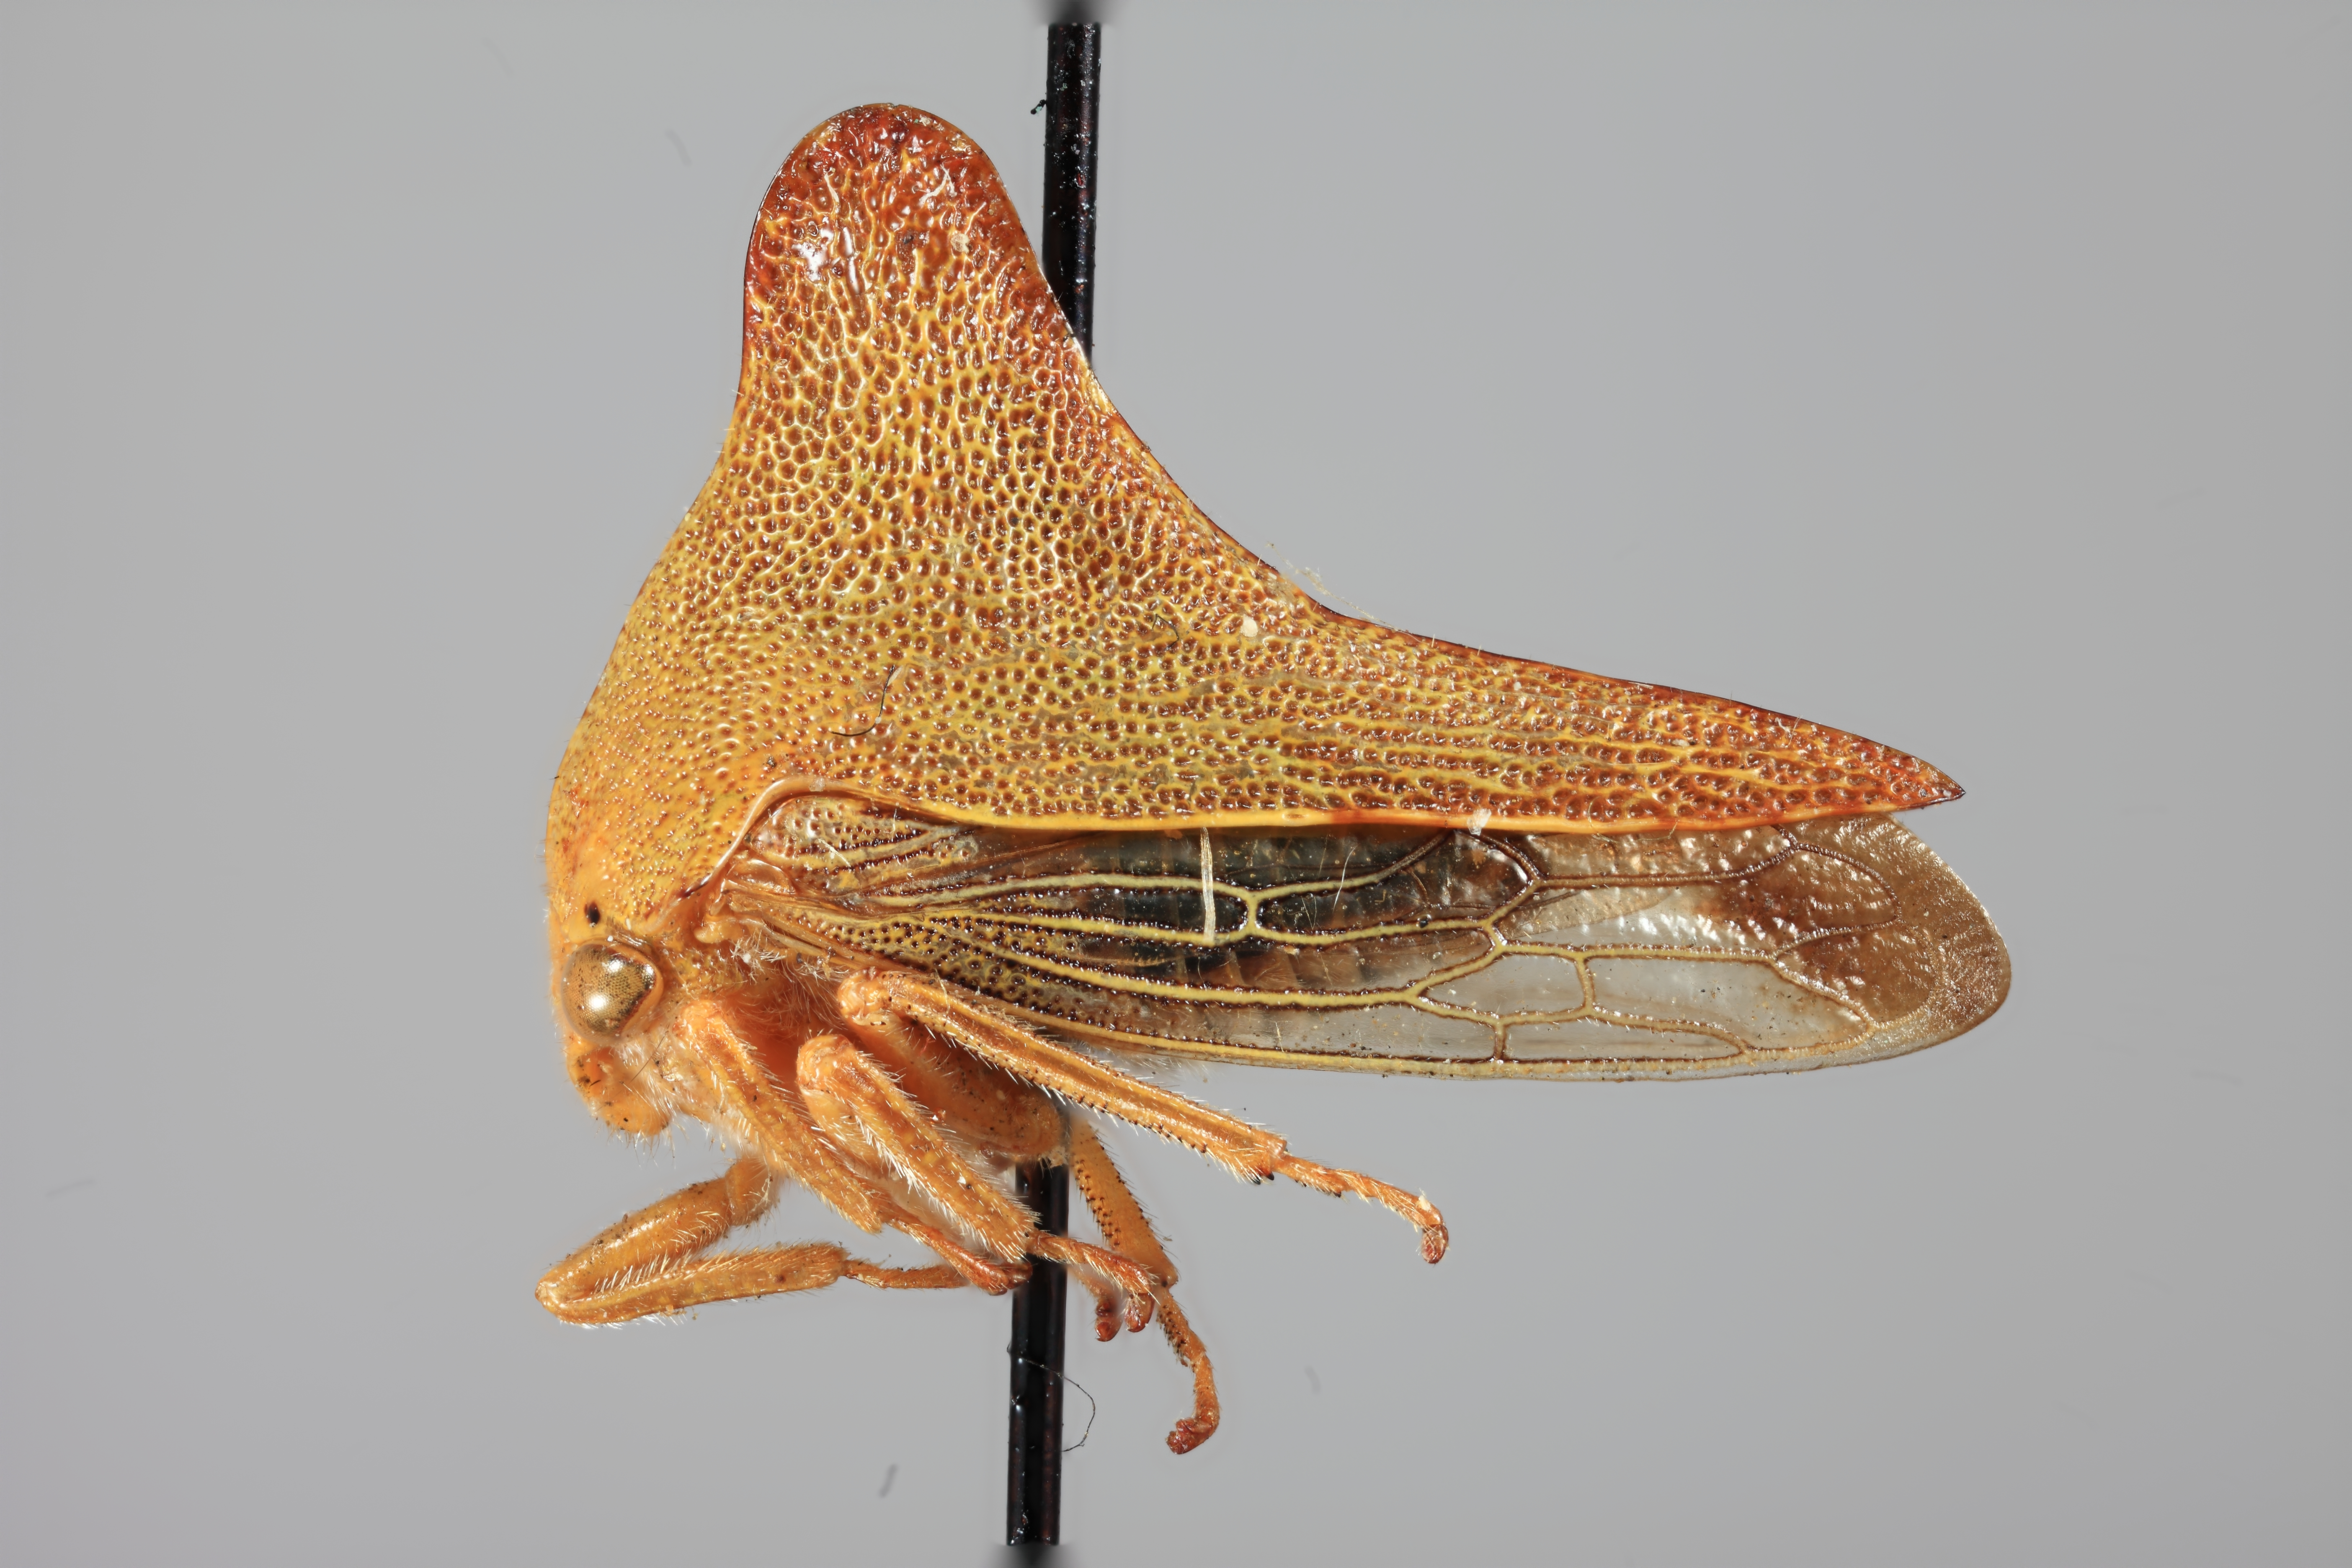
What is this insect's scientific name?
Telonaca ramona
